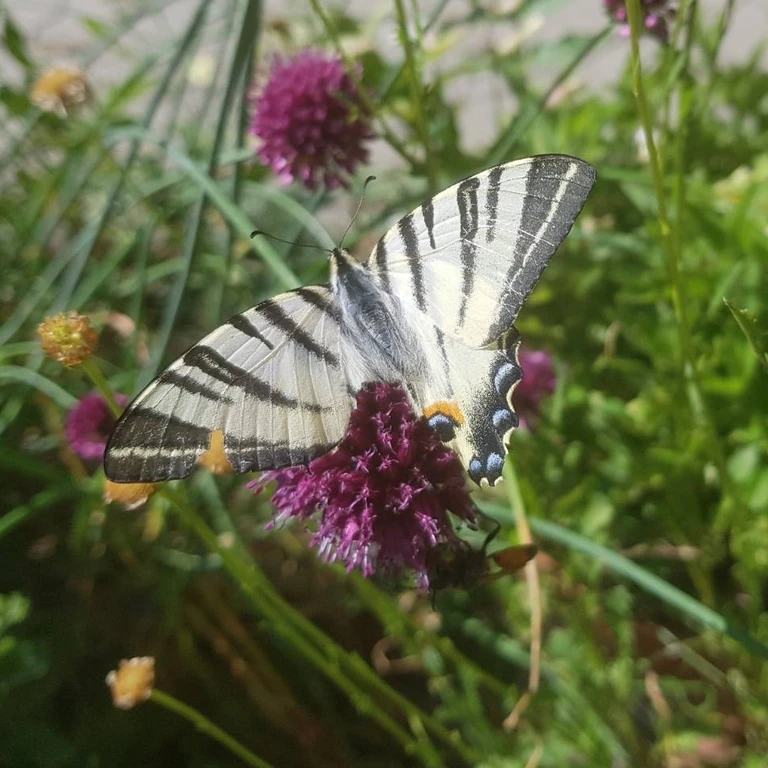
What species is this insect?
Iphiclides podalirius
